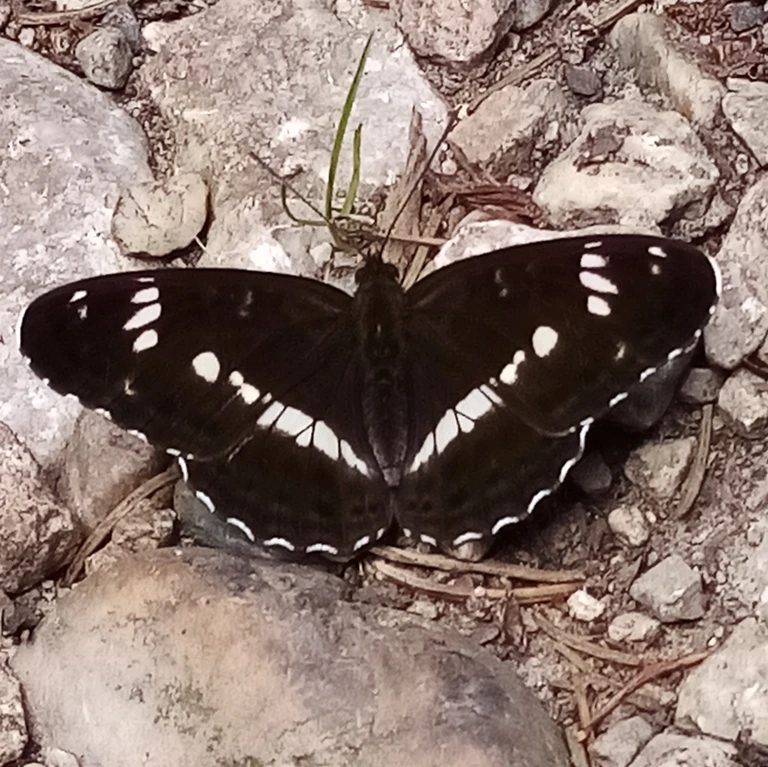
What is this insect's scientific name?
Limenitis camilla (also Ladoga camilla)
